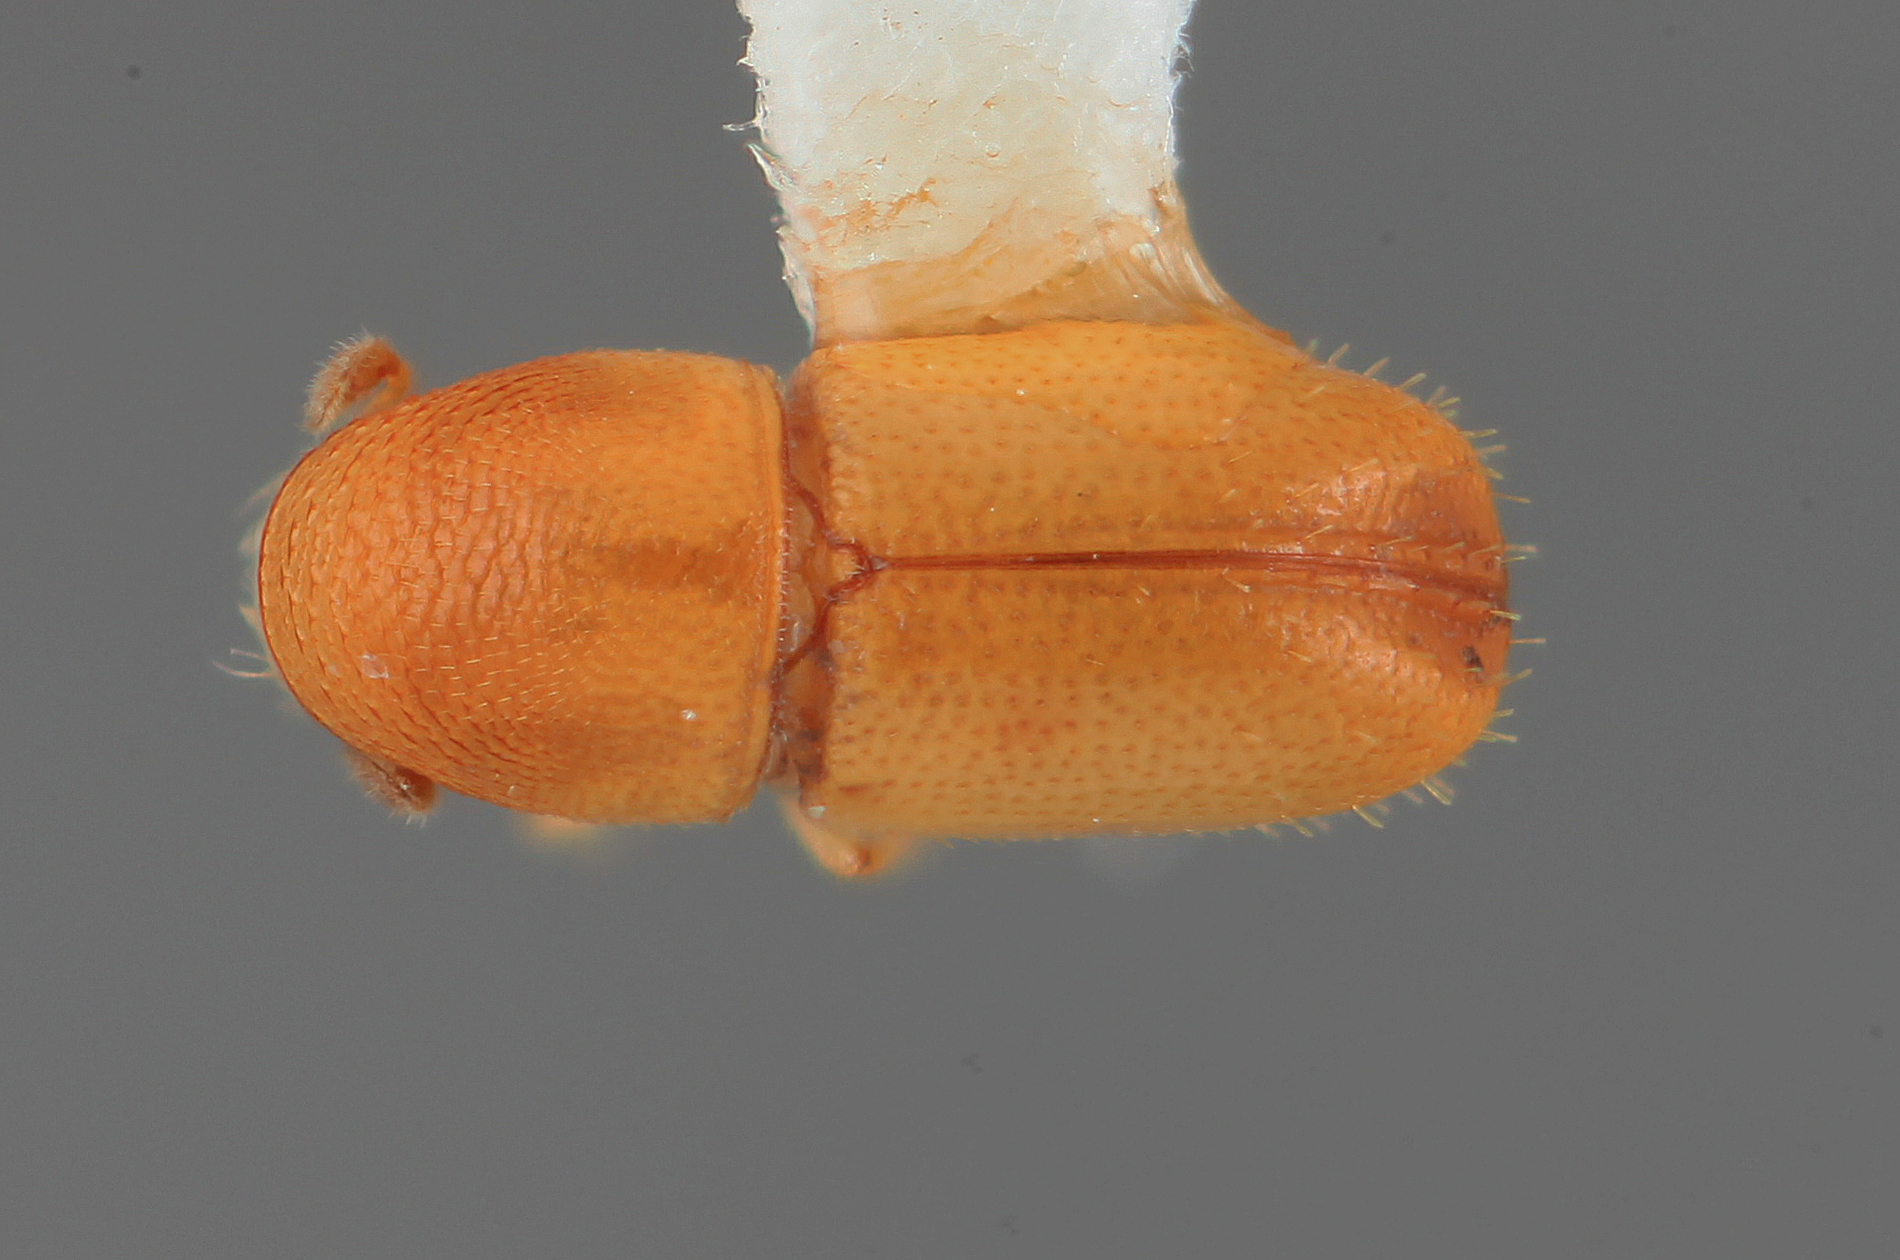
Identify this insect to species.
Araptus coumacomis
